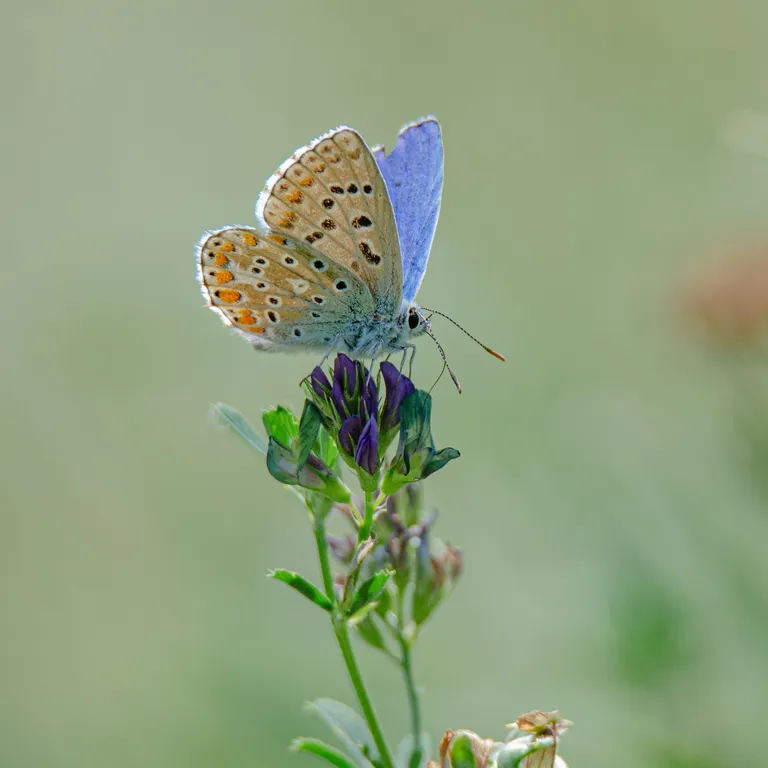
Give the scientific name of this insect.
Lysandra bellargus
